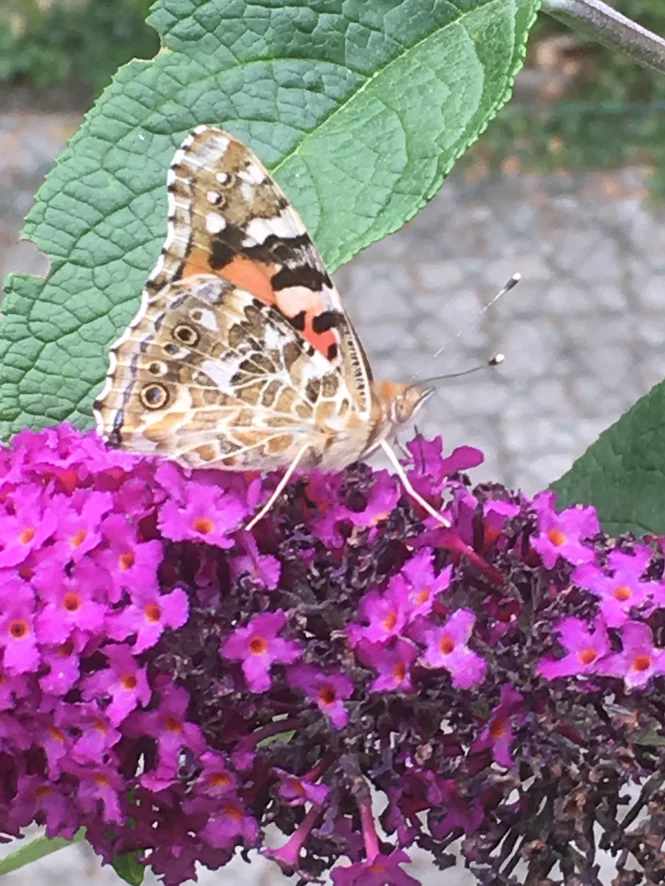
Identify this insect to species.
Vanessa cardui
